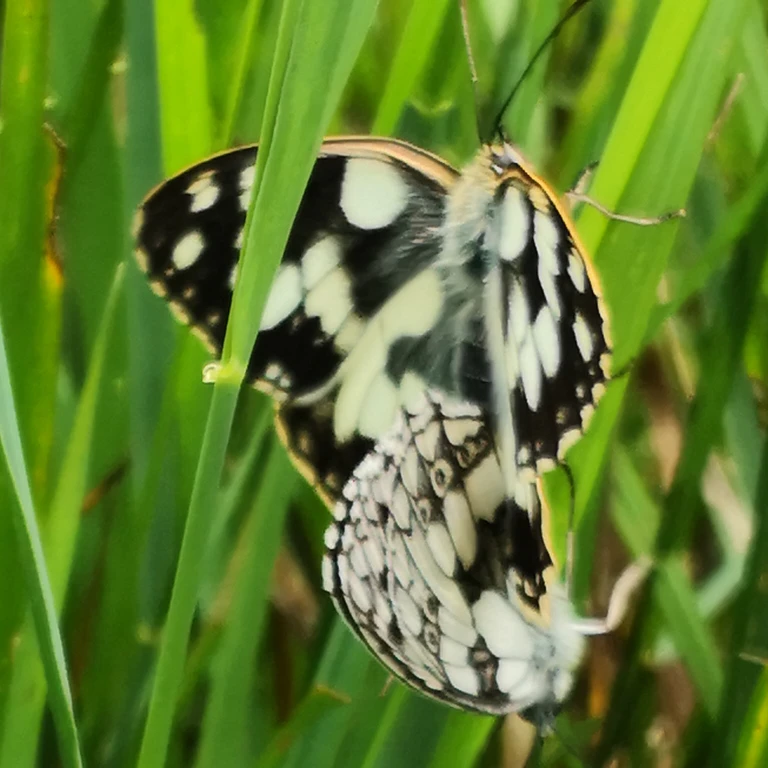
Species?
Melanargia galathea
